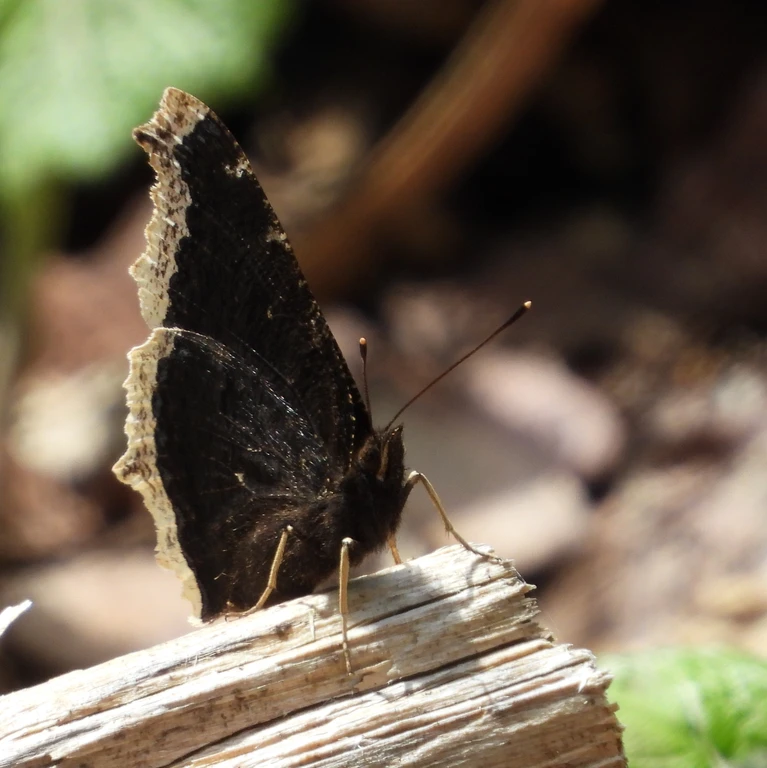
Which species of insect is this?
Nymphalis antiopa
